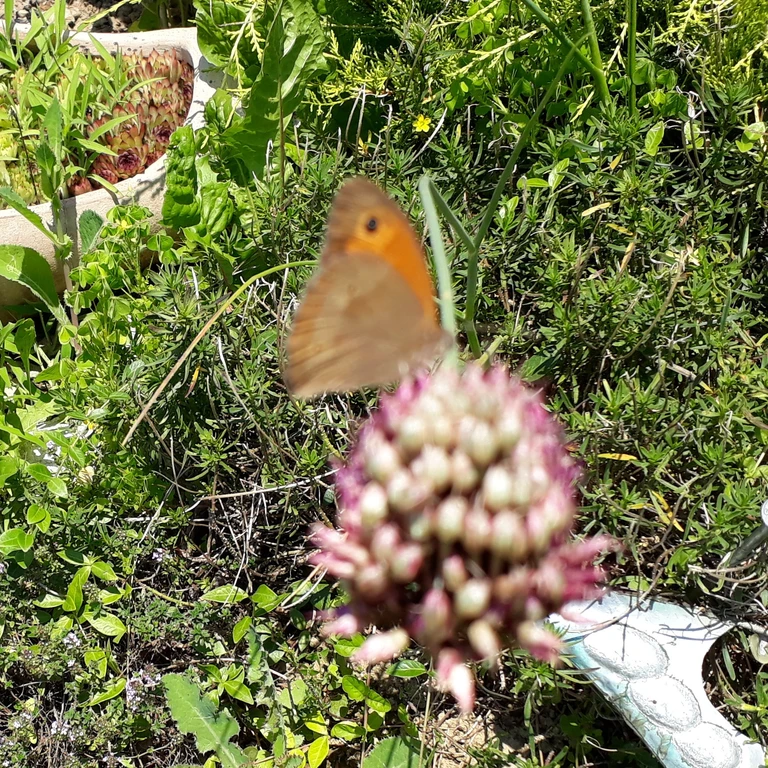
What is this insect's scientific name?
Maniola jurtina
